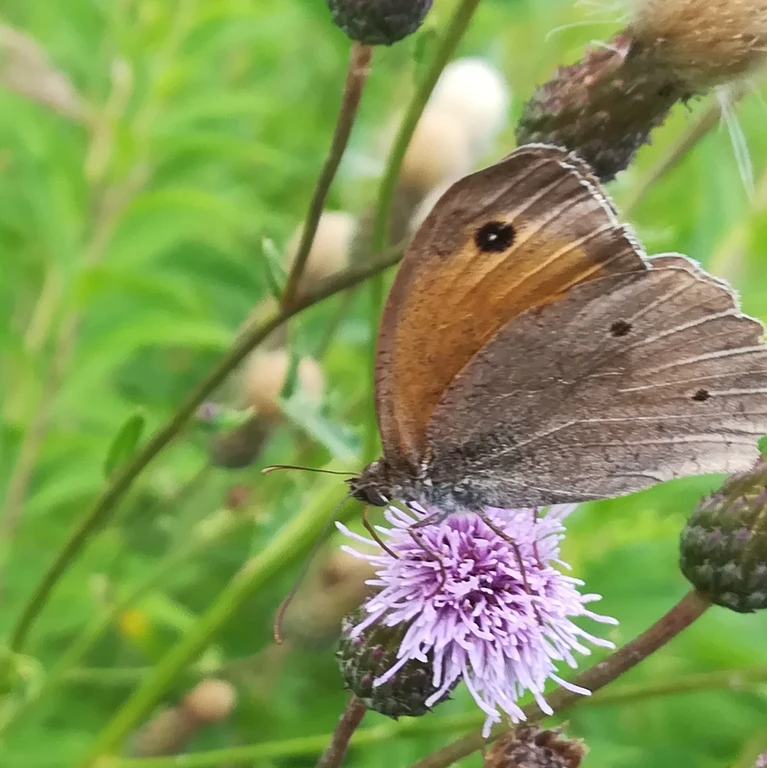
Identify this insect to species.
Maniola jurtina
